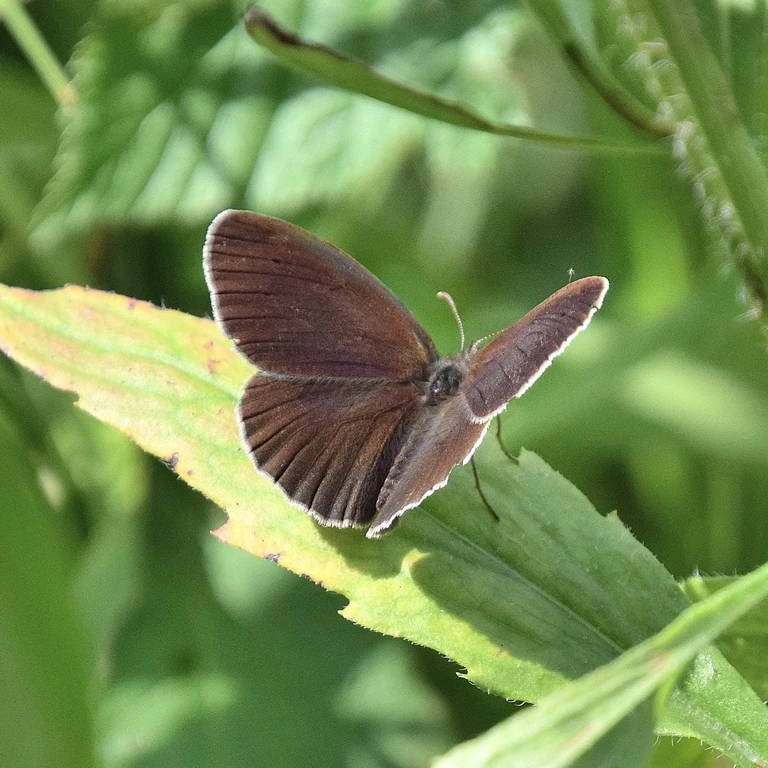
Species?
Aphantopus hyperantus
